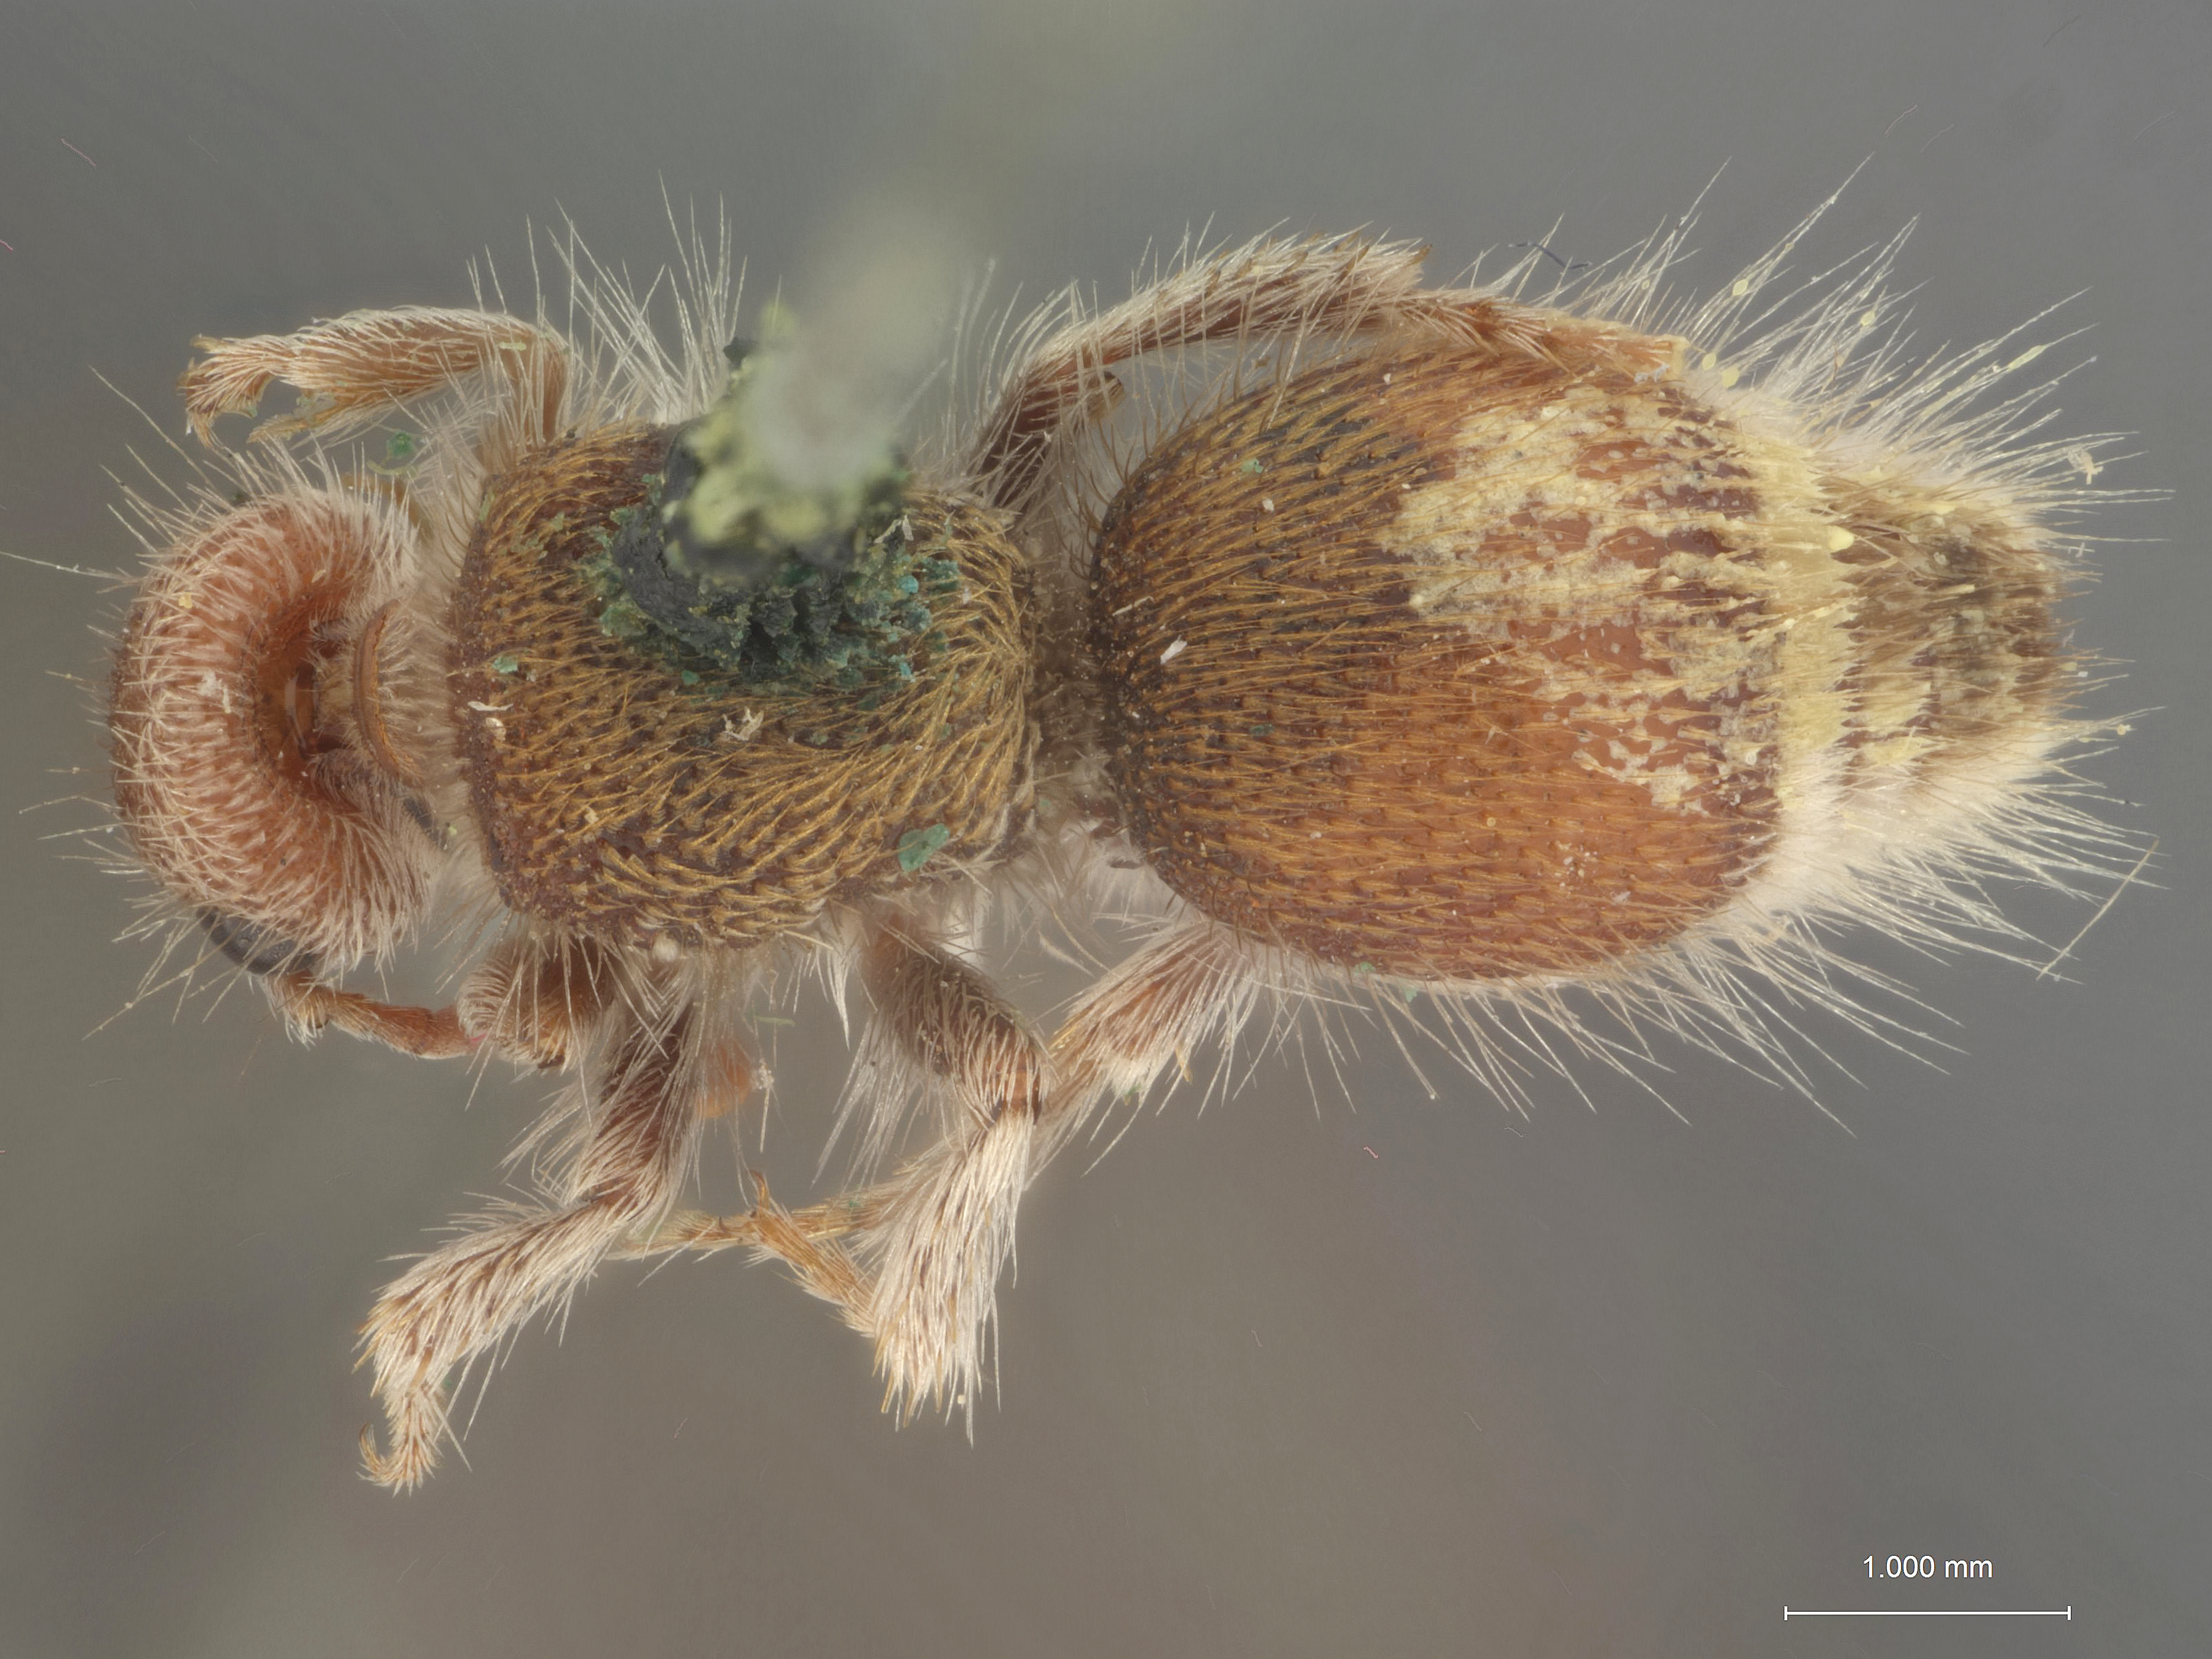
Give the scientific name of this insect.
Photopsis anaspasia
